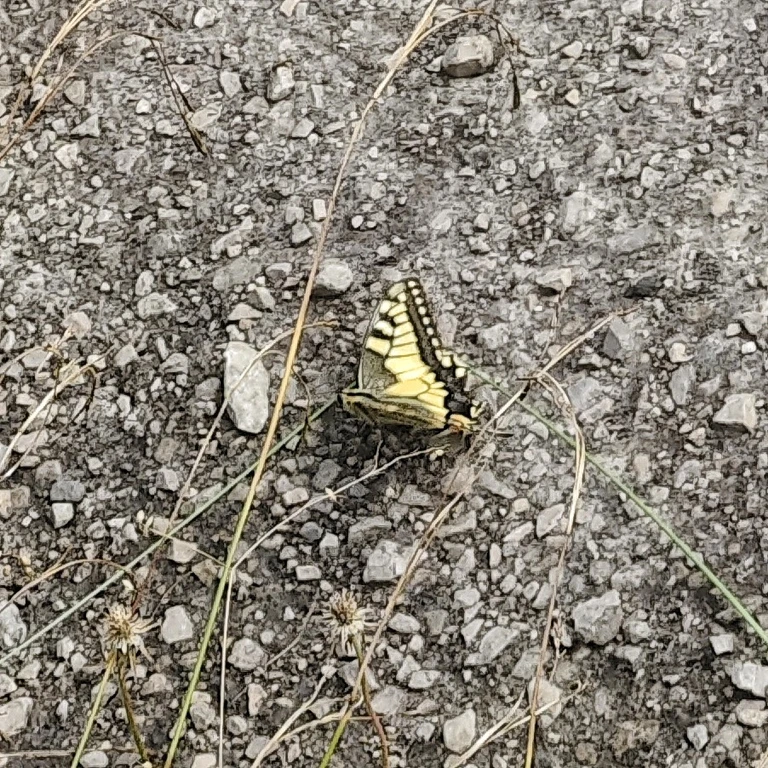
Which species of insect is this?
Papilio machaon
